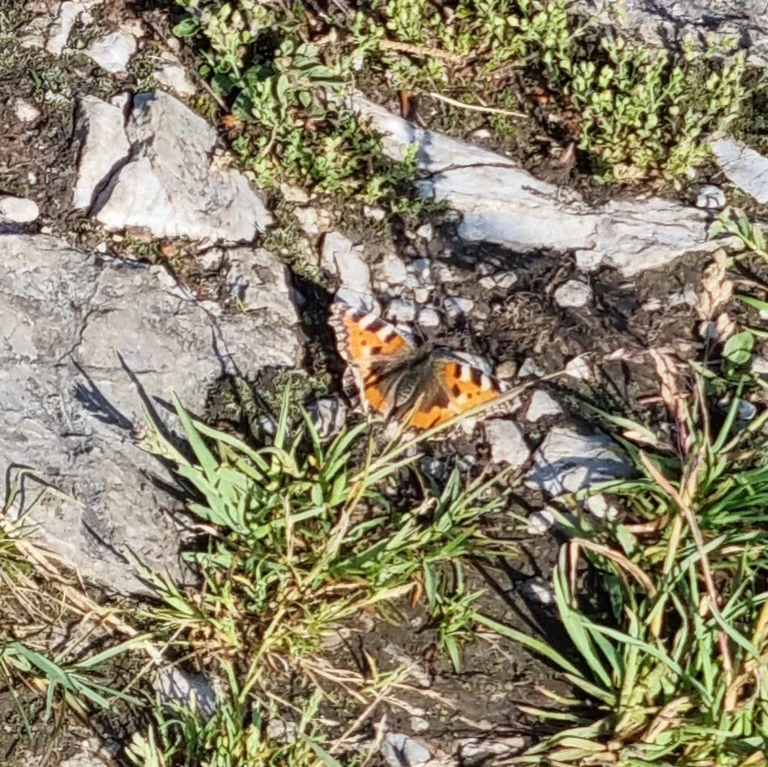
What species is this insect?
Aglais urticae
